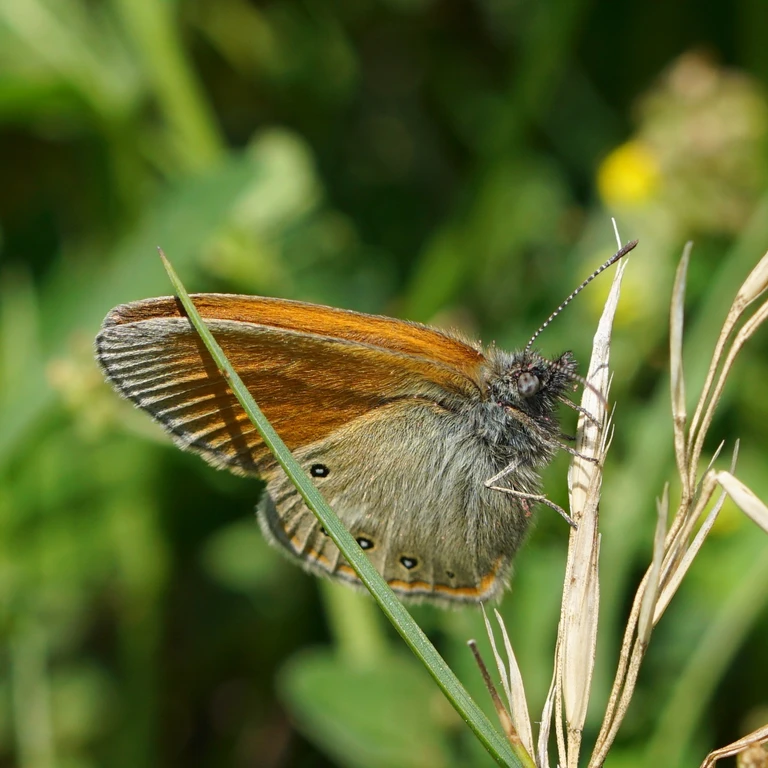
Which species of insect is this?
Coenonympha glycerion (also Coenonympha iphis)
